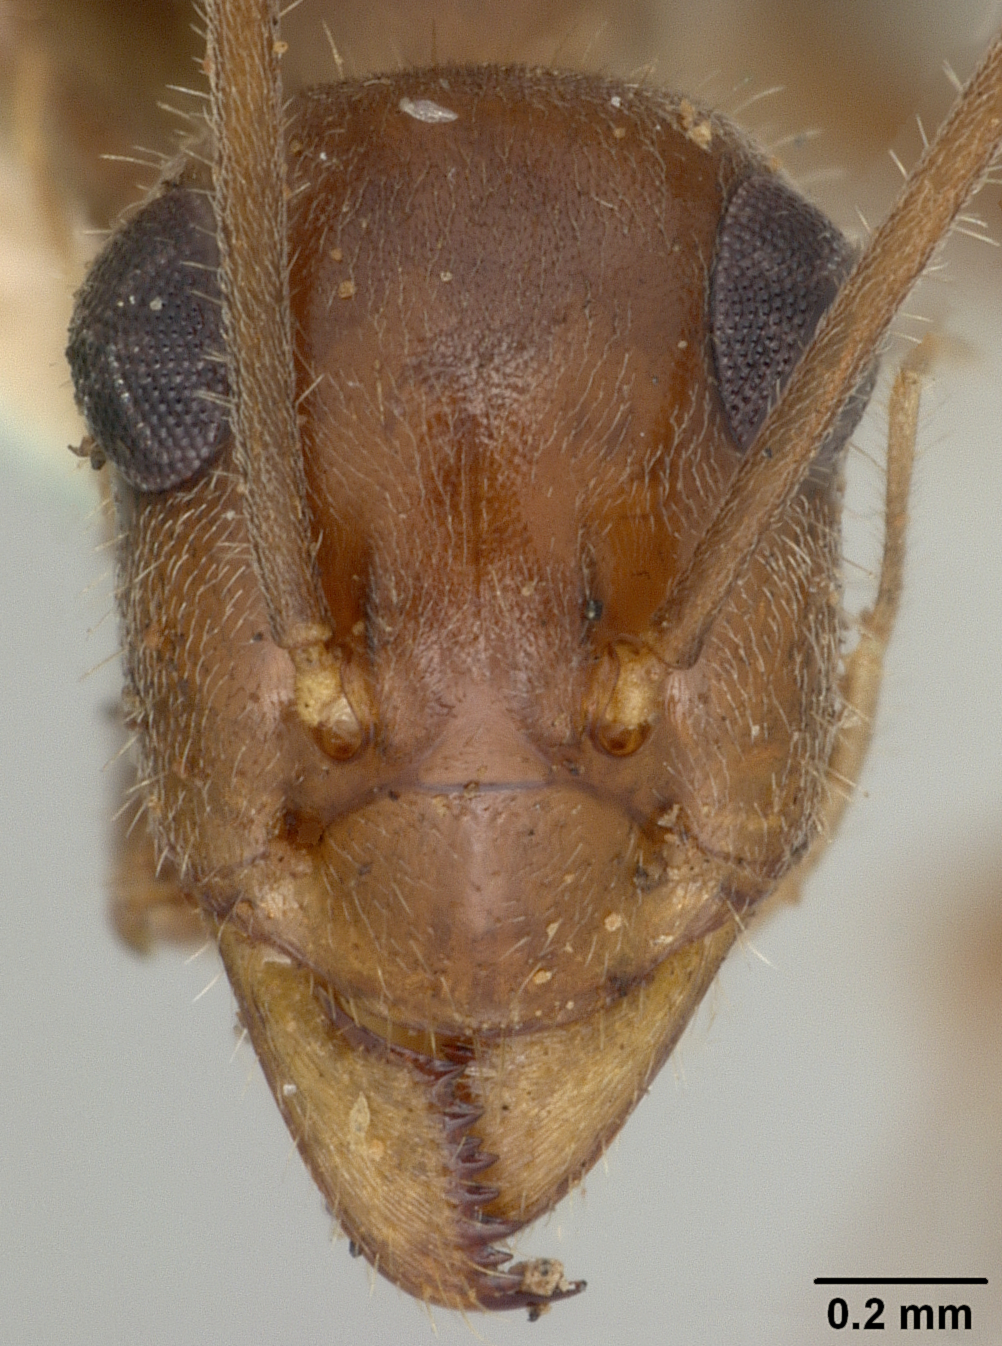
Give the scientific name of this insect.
Myrmecocystus mexicanus
